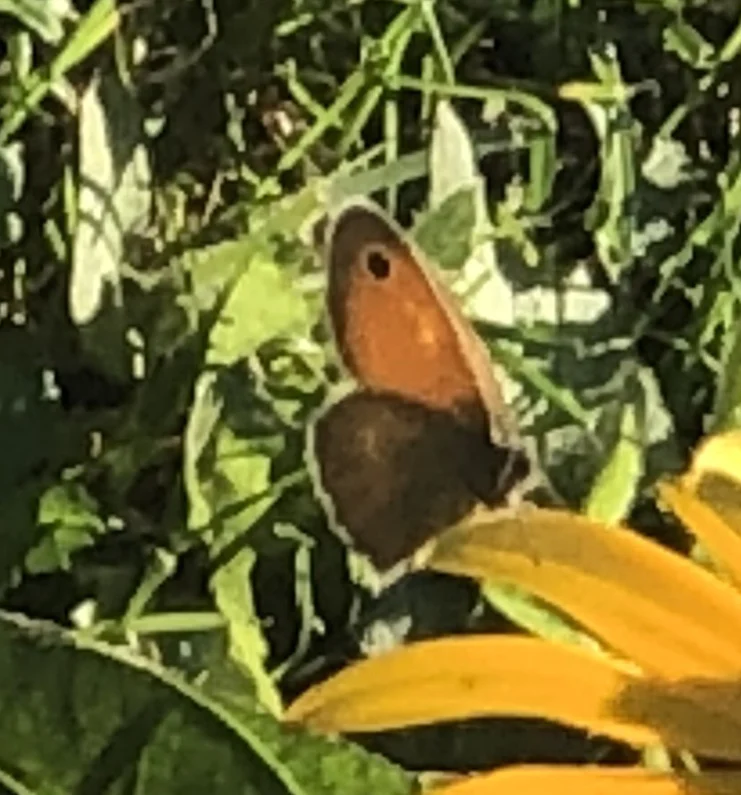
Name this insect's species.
Coenonympha pamphilus
